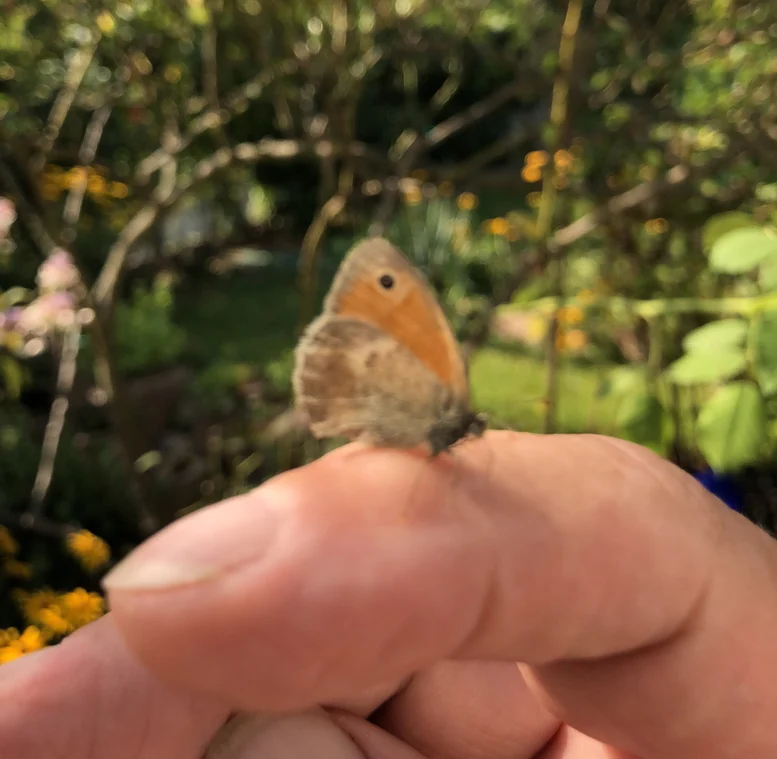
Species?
Coenonympha pamphilus
